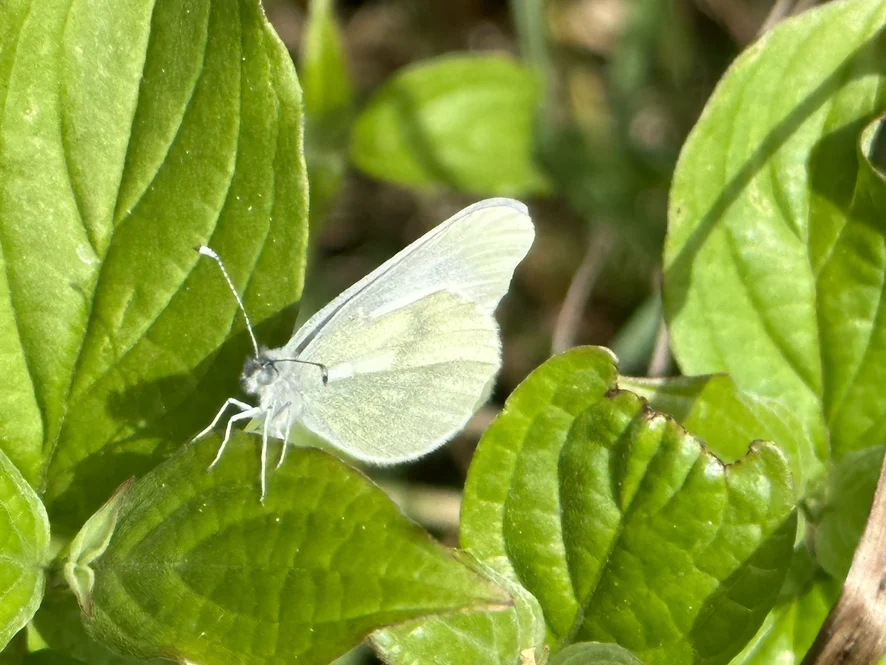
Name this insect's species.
Leptidea sinapis/juvernica
